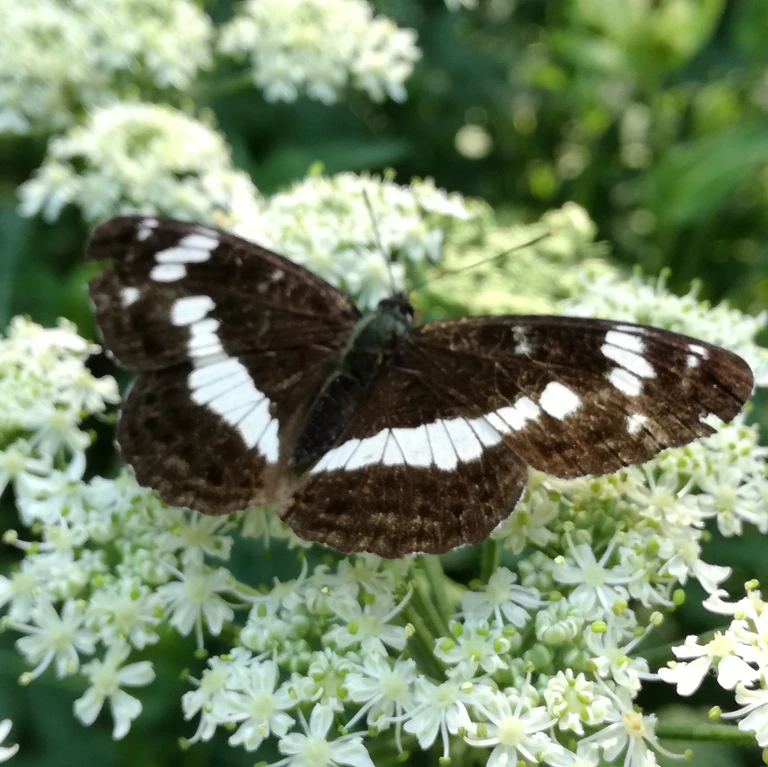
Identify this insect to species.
Limenitis camilla (also Ladoga camilla)
